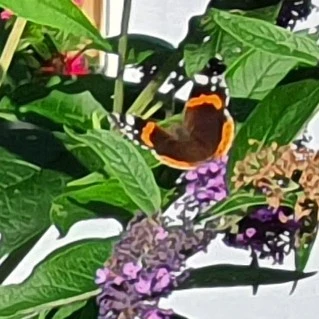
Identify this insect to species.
Vanessa atalanta
